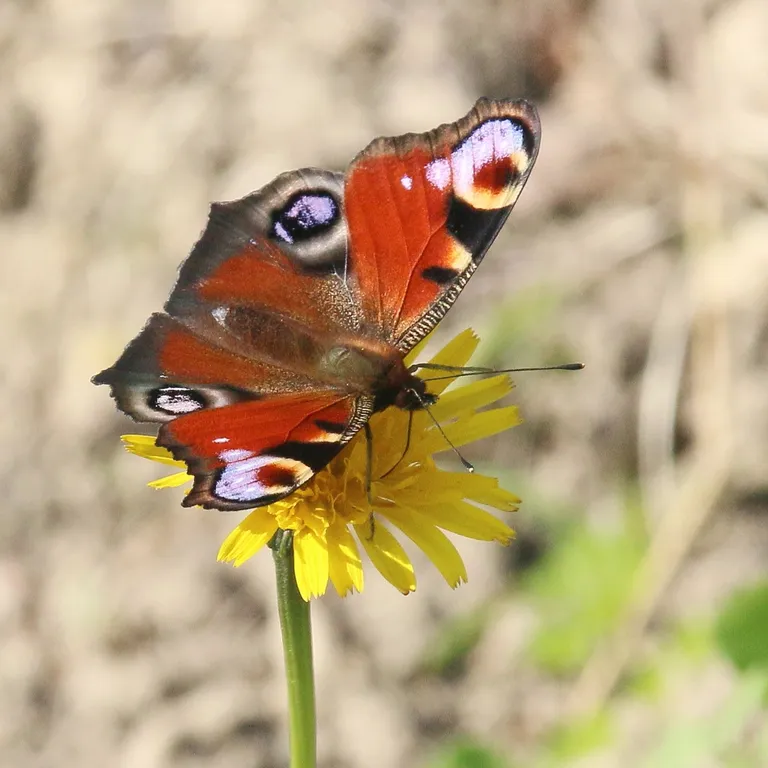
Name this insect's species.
Aglais io
